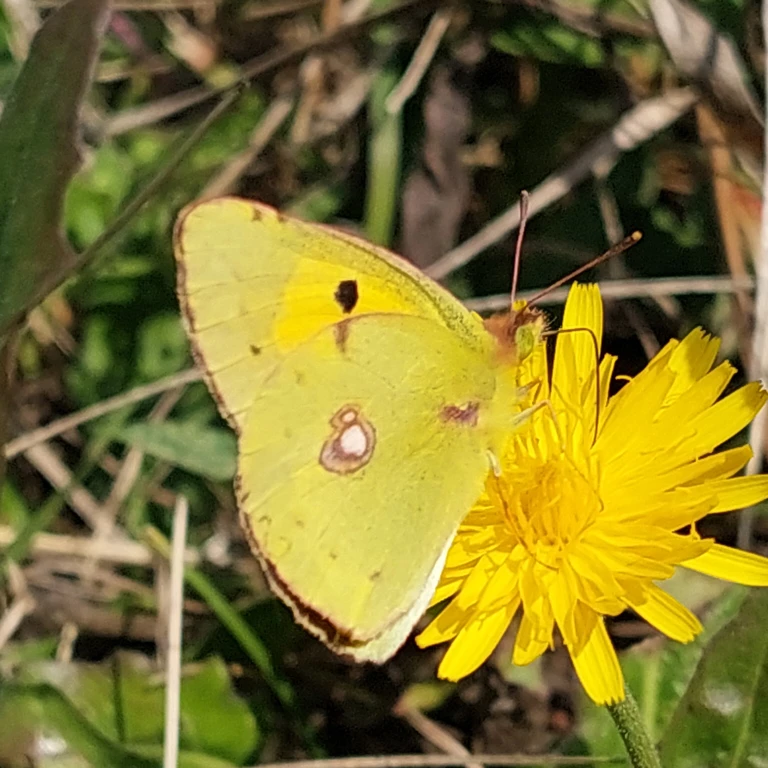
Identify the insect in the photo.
Colias croceus
